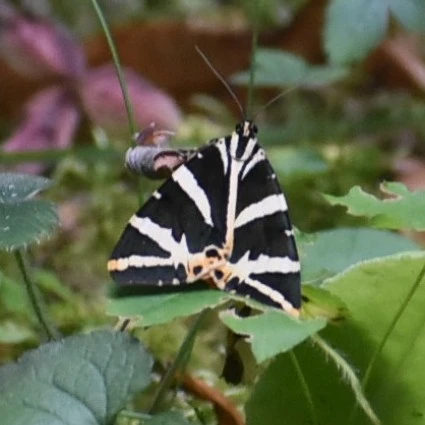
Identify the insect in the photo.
Euplagia quadripunctaria
